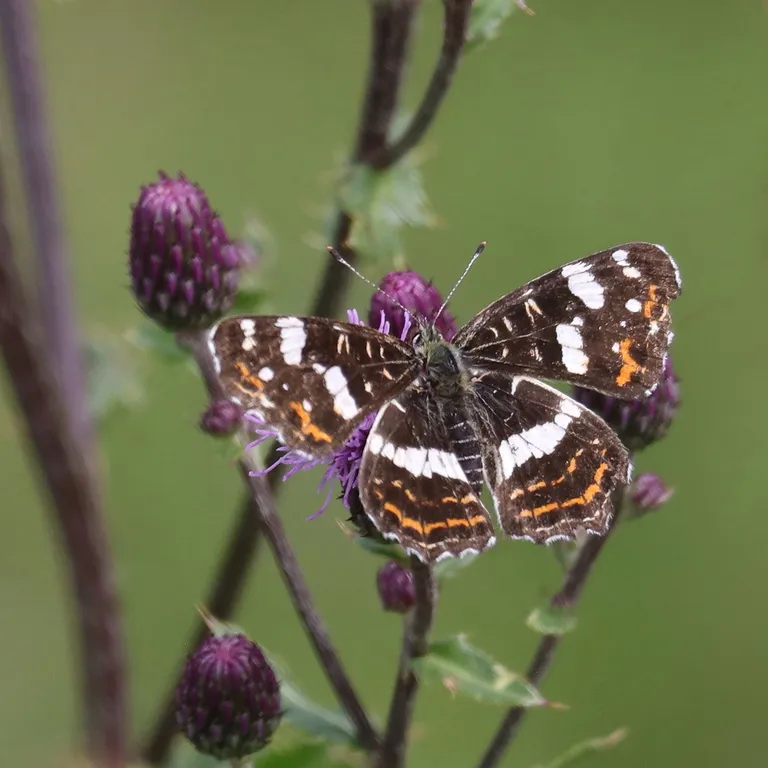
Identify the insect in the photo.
Araschnia levana
